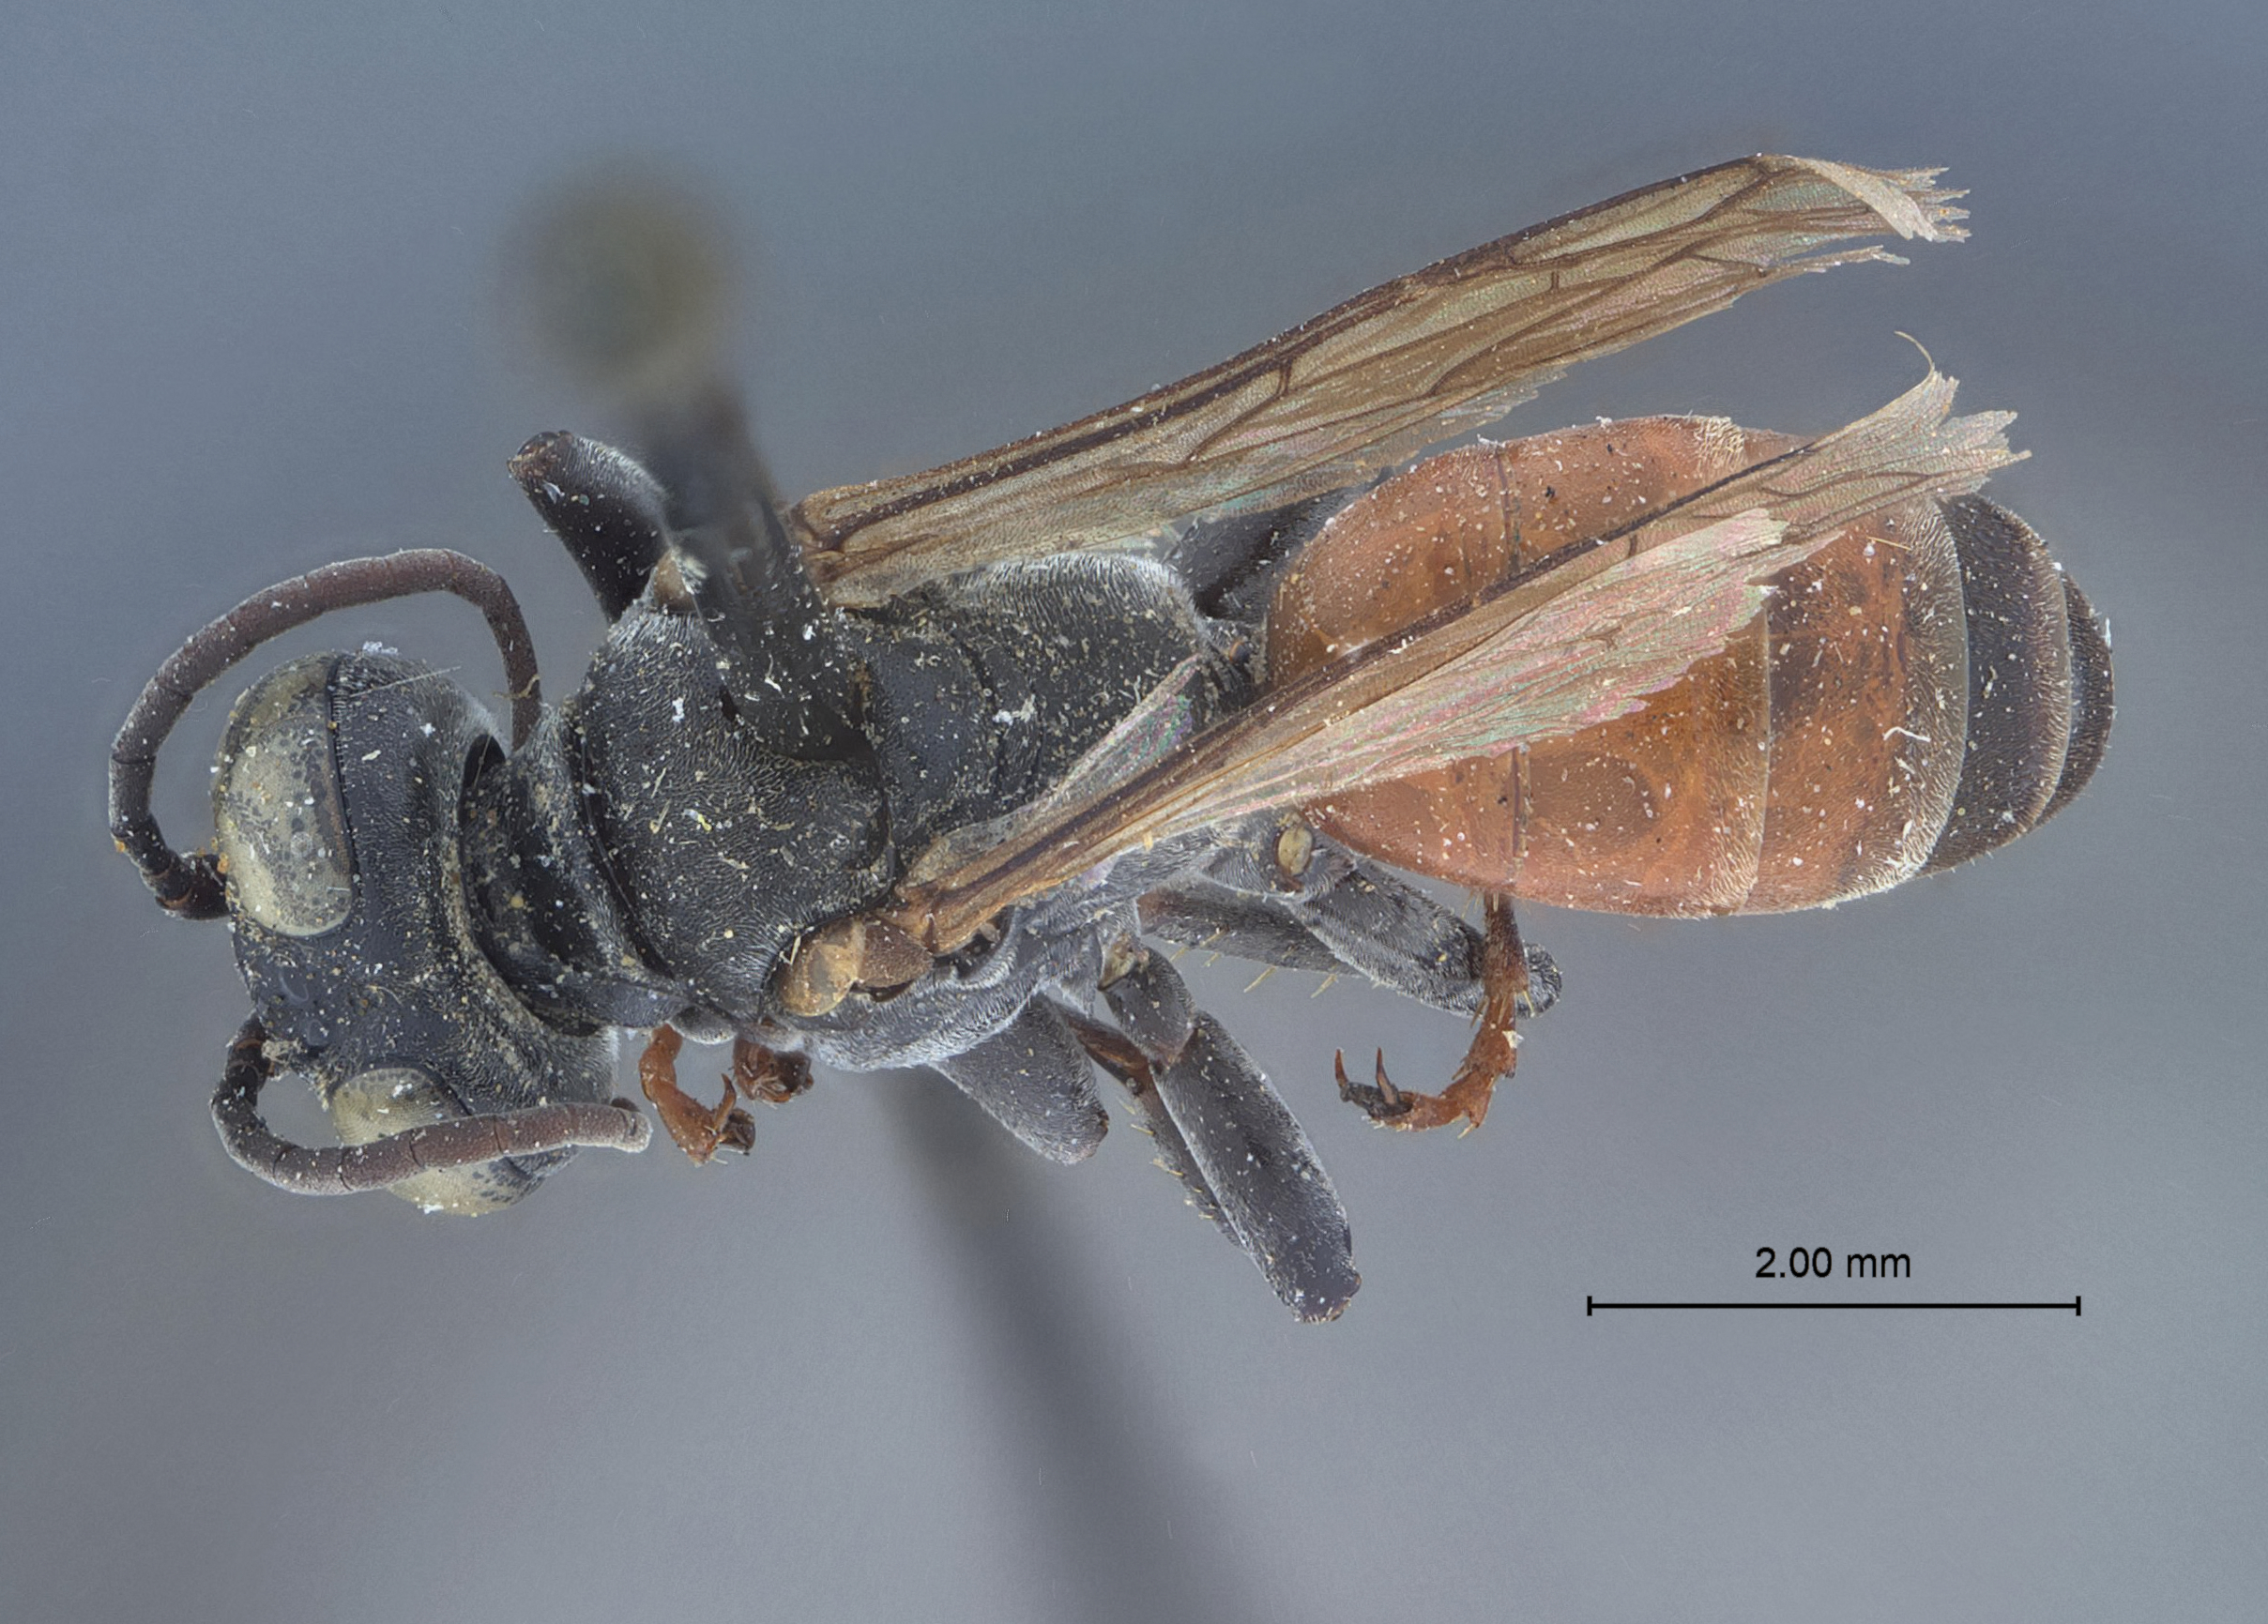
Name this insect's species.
Tachysphex argyrotrichus
